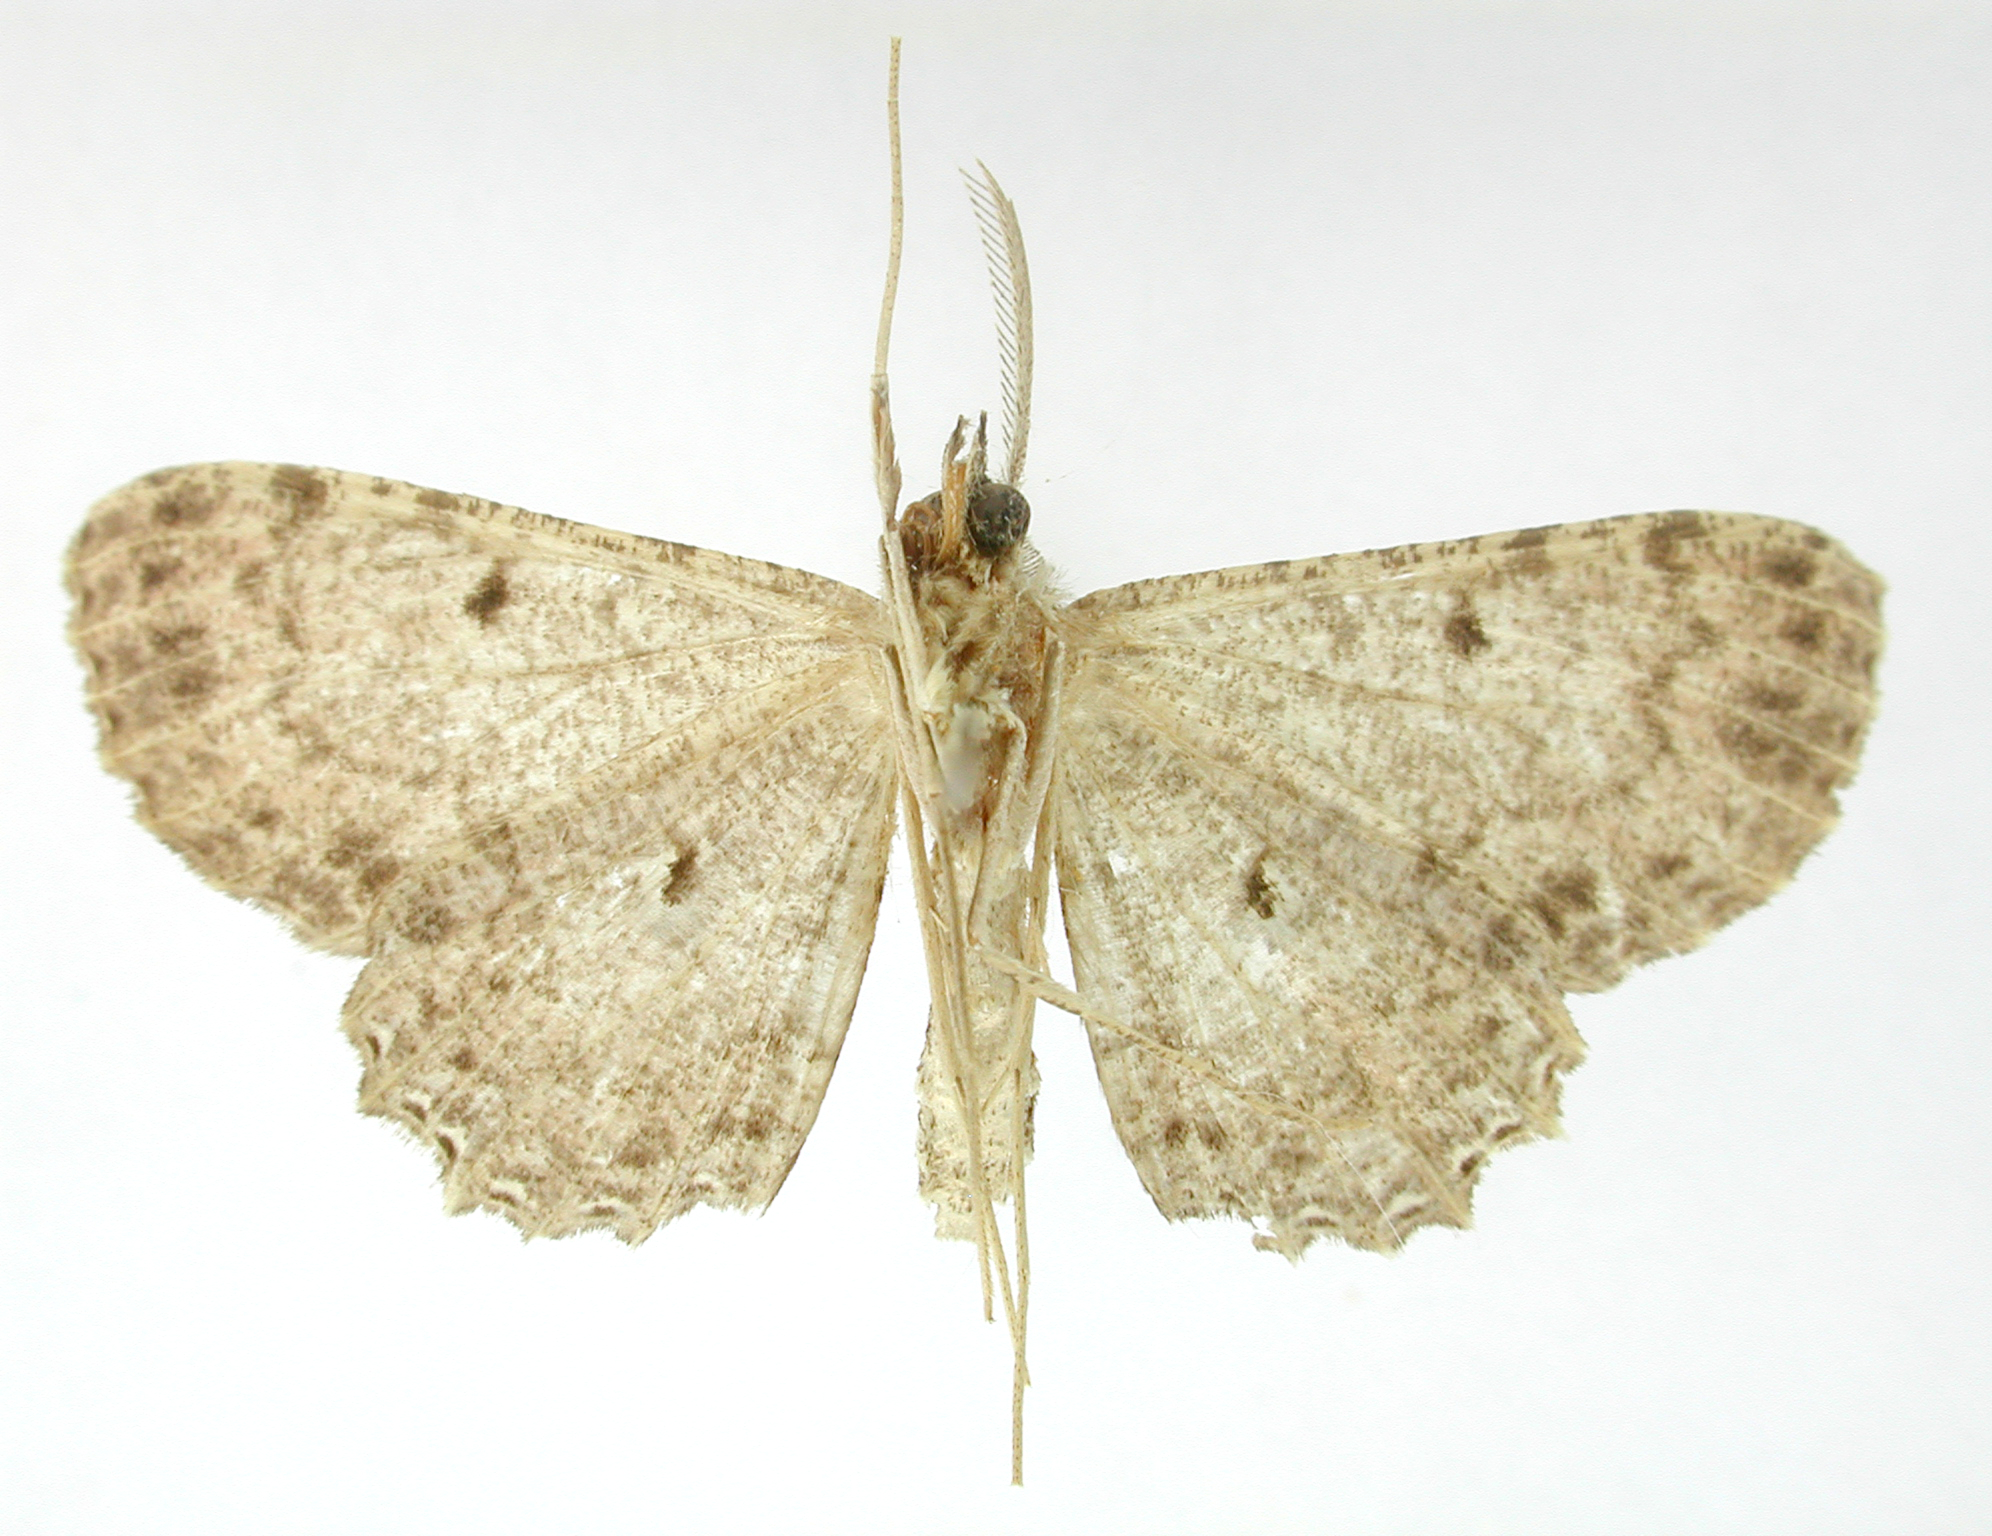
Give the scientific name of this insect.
Ergavia caletra
